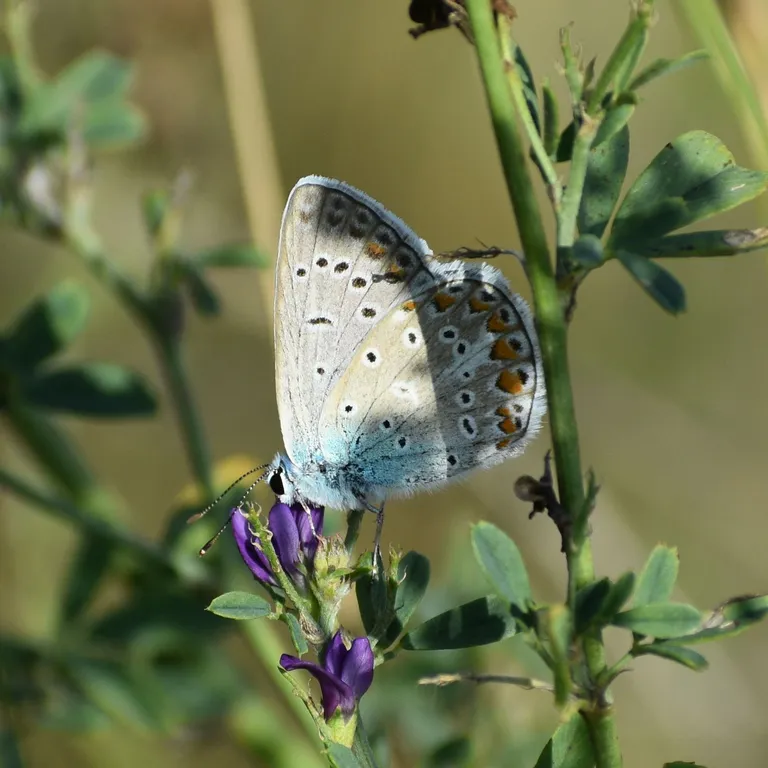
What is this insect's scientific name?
Polyommatus icarus
